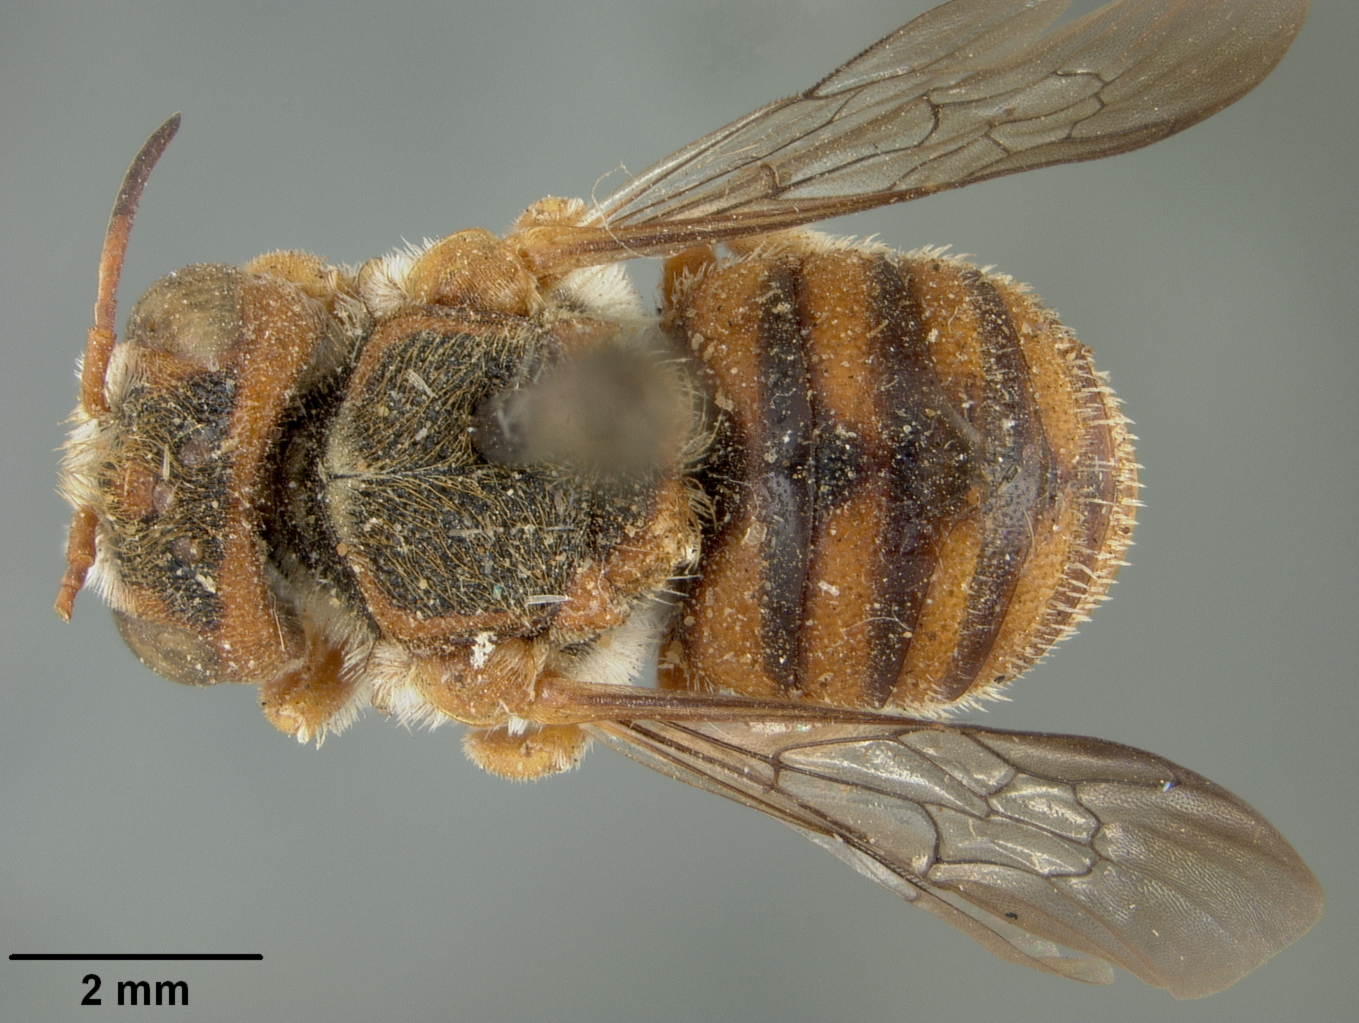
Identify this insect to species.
Icteranthidium bilobatum
